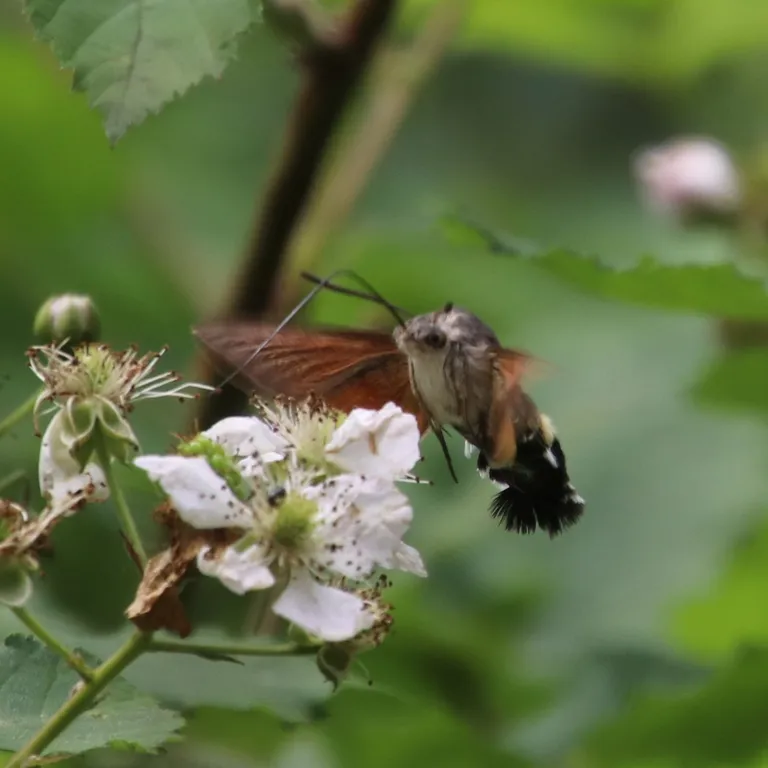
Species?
Macroglossum stellatarum
